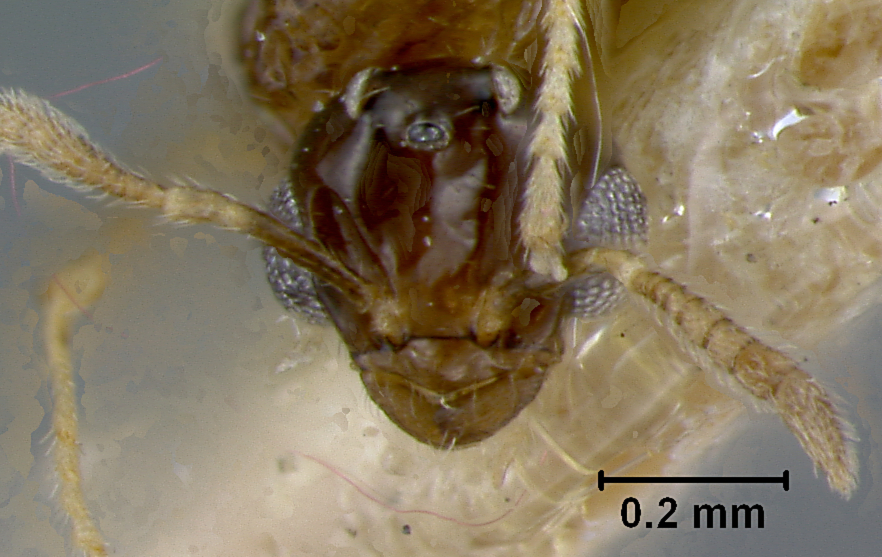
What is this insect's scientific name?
Myrmelachista costaricensis
